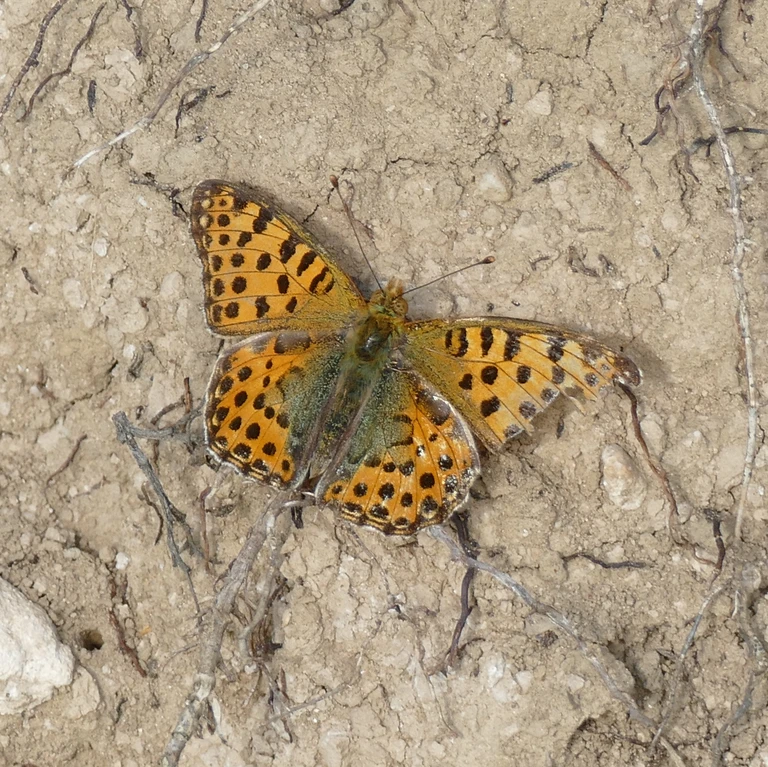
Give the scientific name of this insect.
Issoria lathonia
